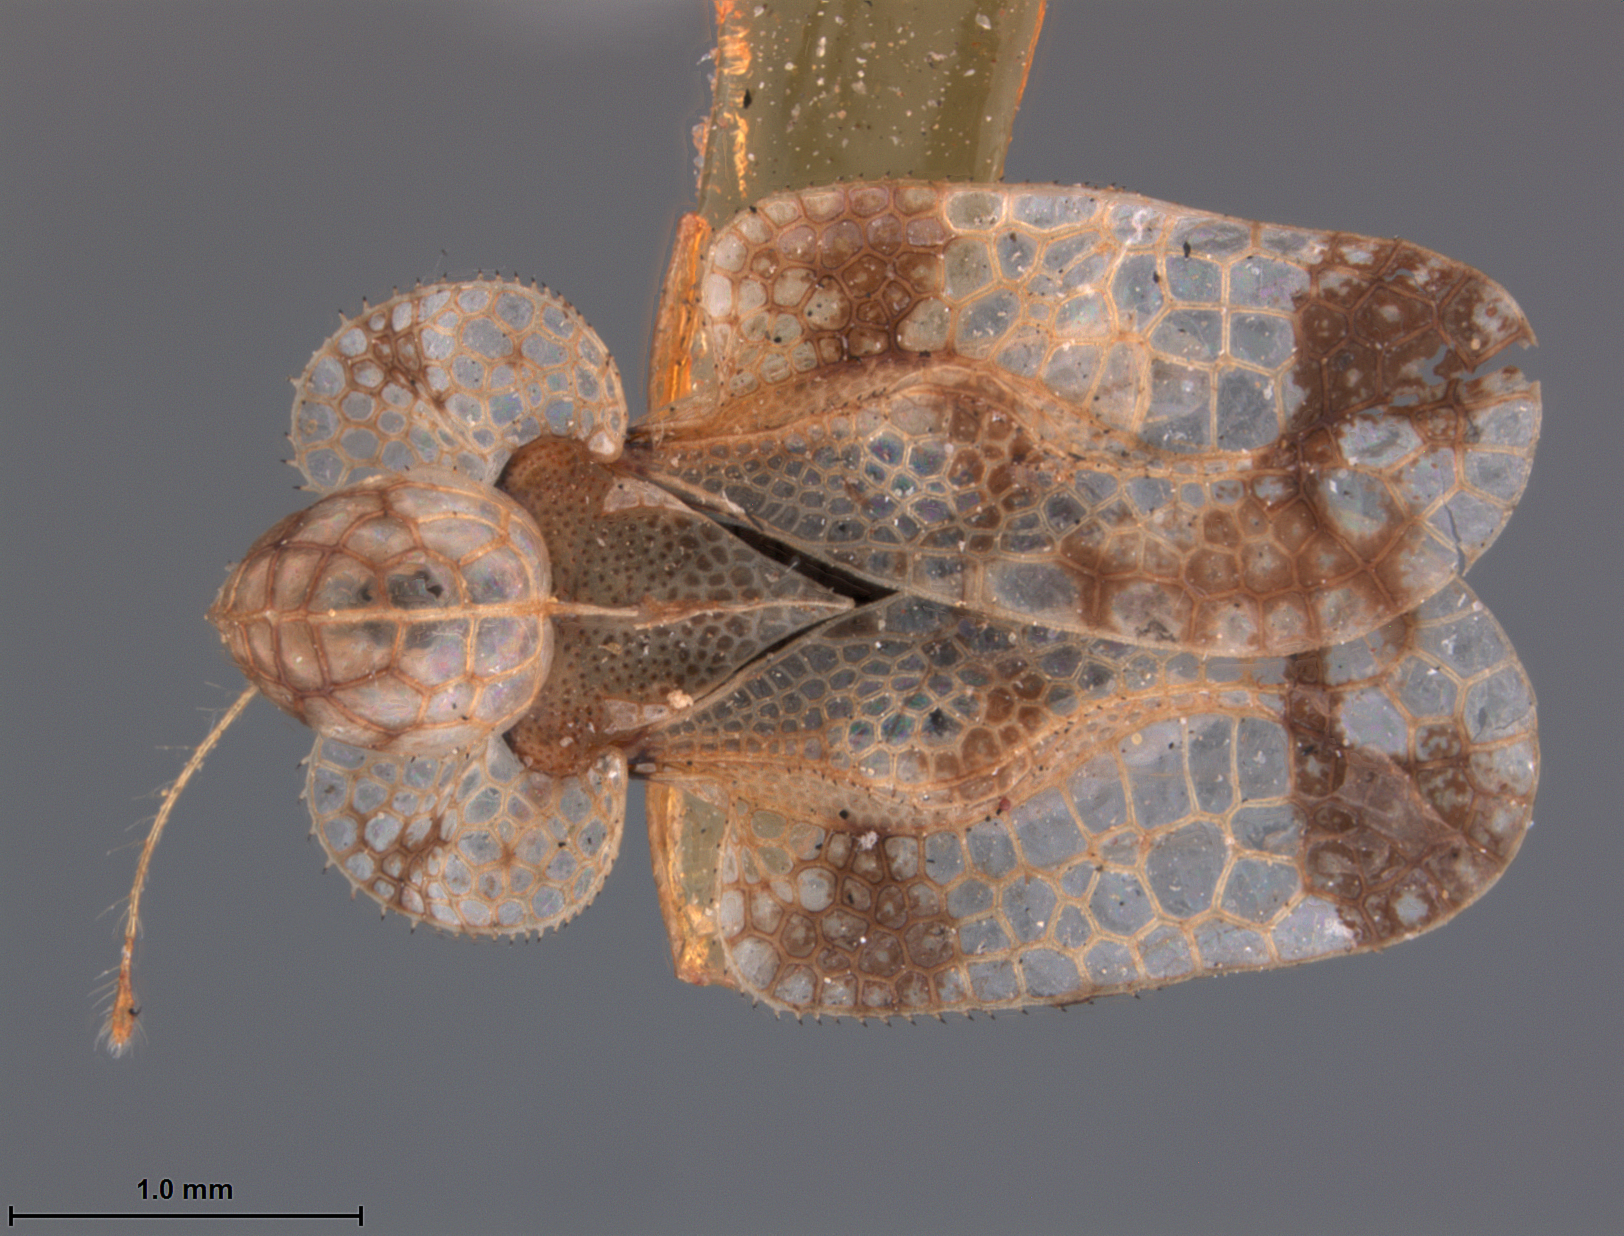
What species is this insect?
Corythucha betulae
